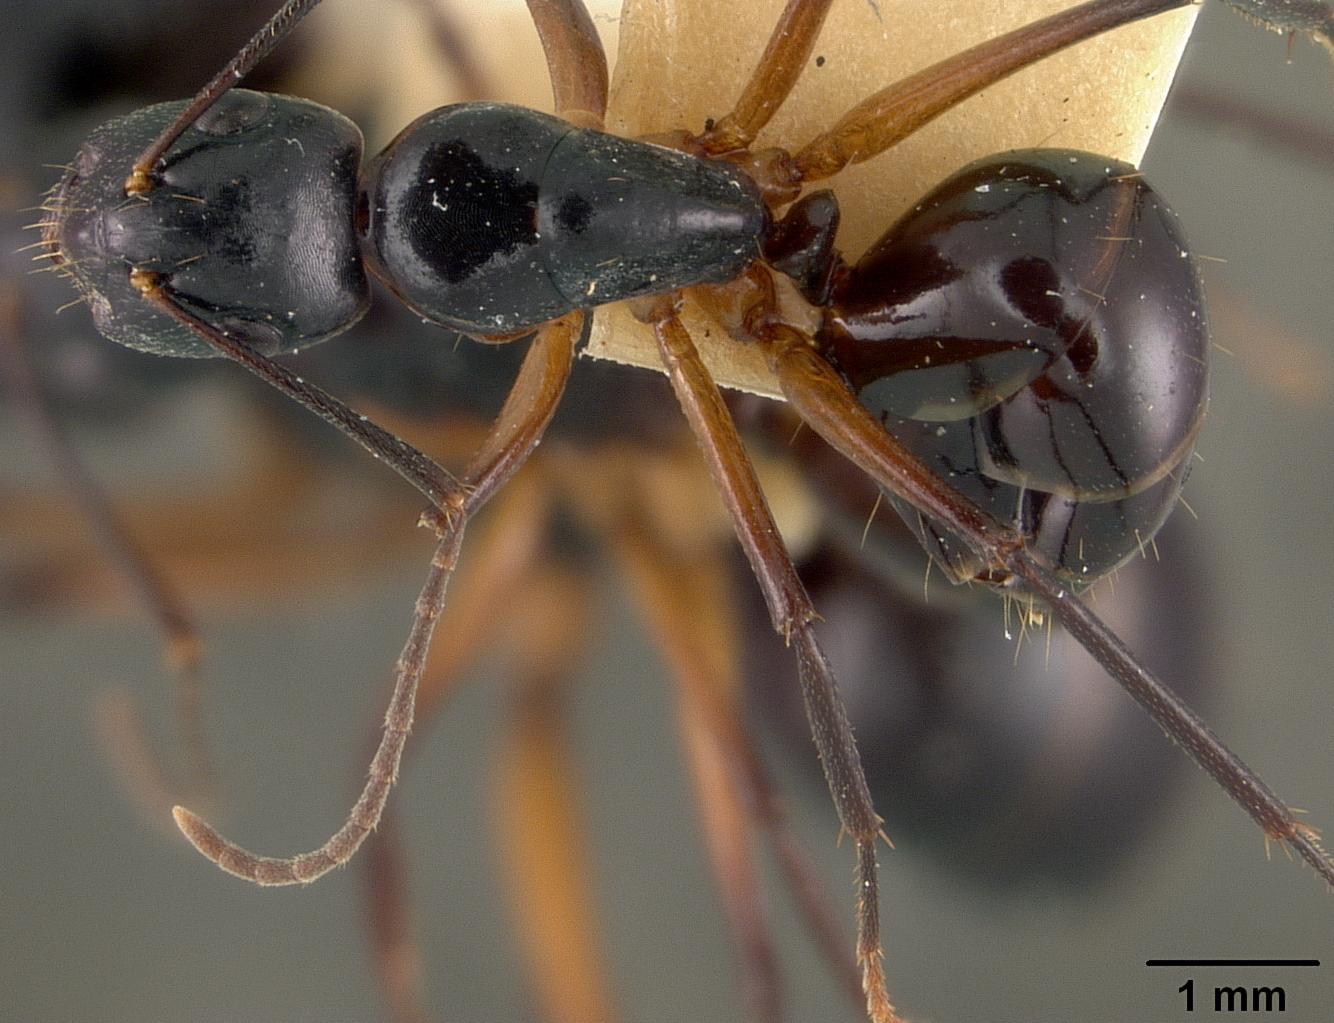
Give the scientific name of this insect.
Camponotus tumidus
